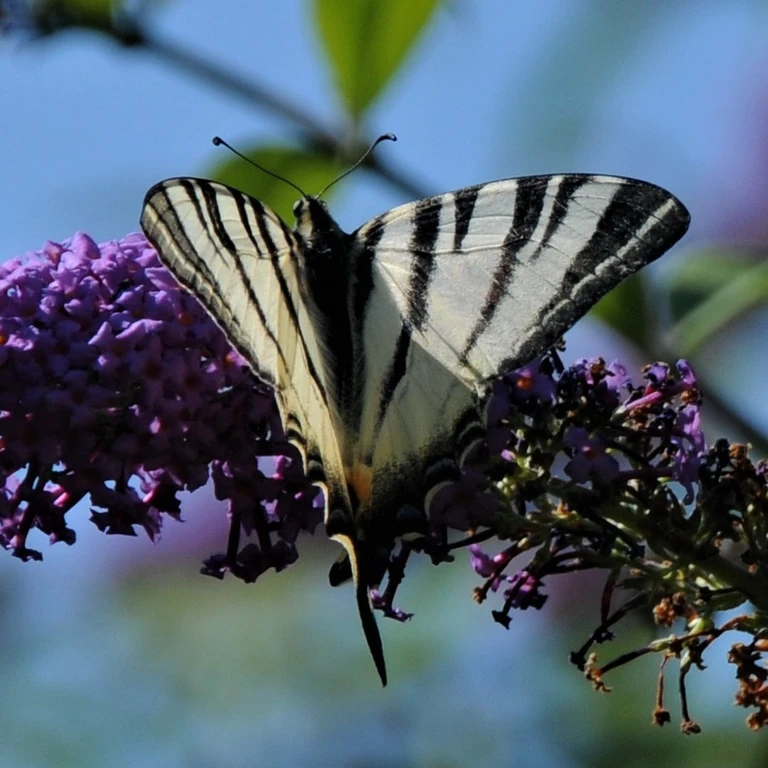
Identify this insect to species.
Iphiclides podalirius
